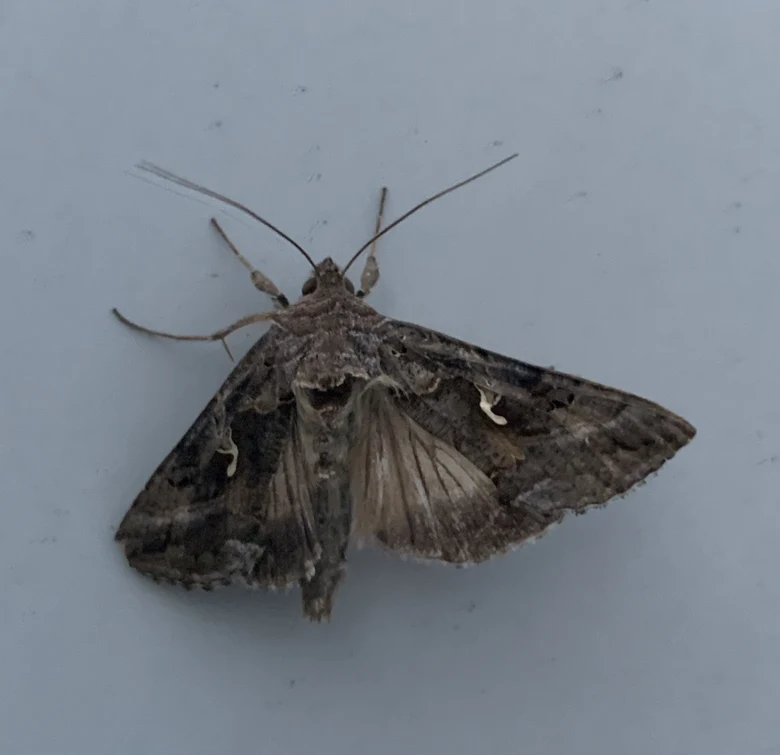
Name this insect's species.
Autographa gamma
